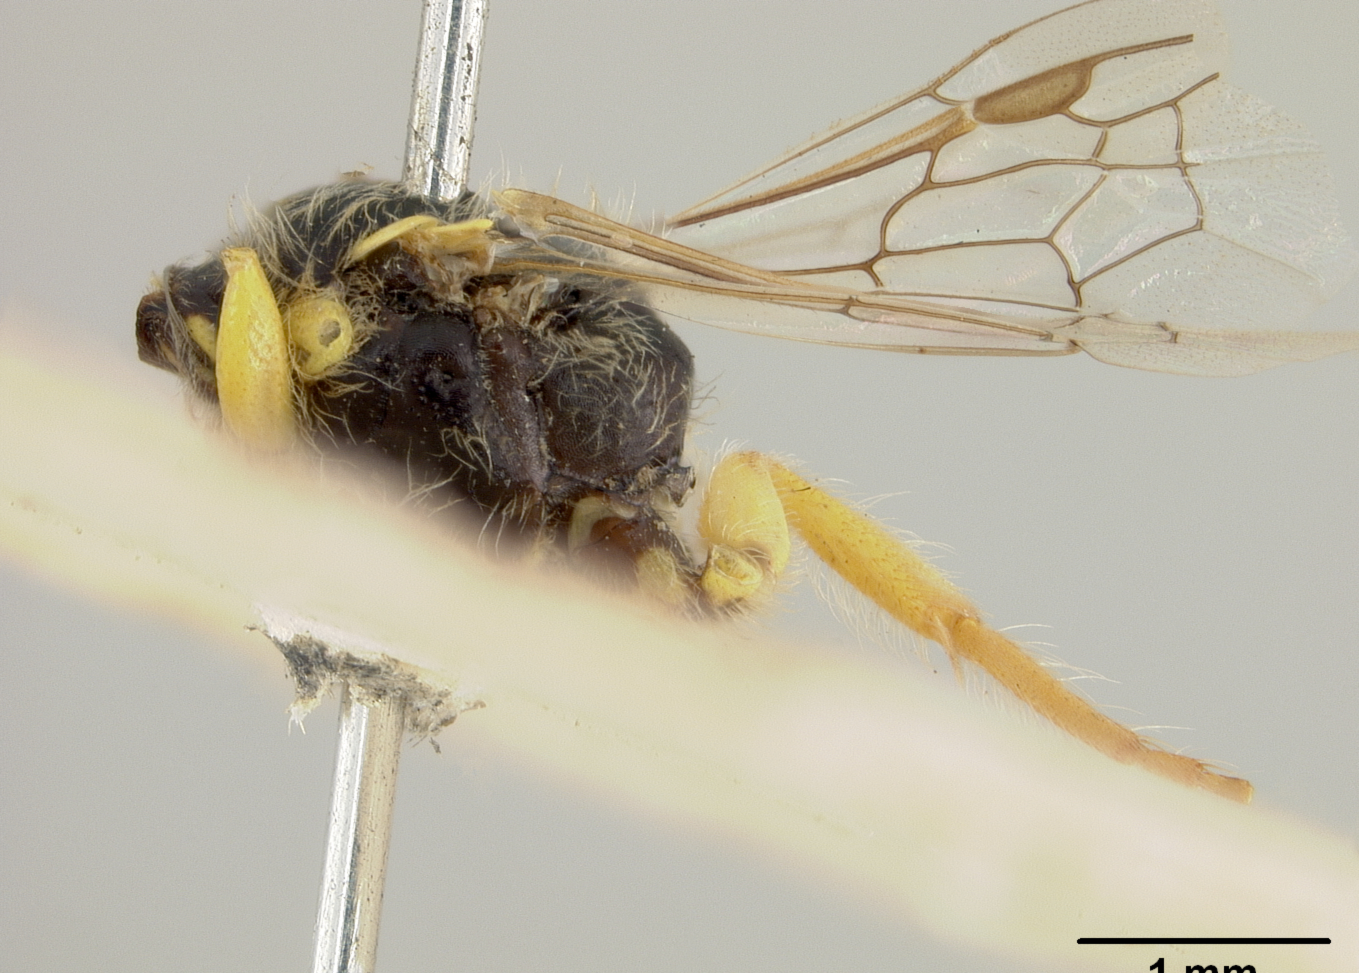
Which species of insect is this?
Euryglossa sinapina
